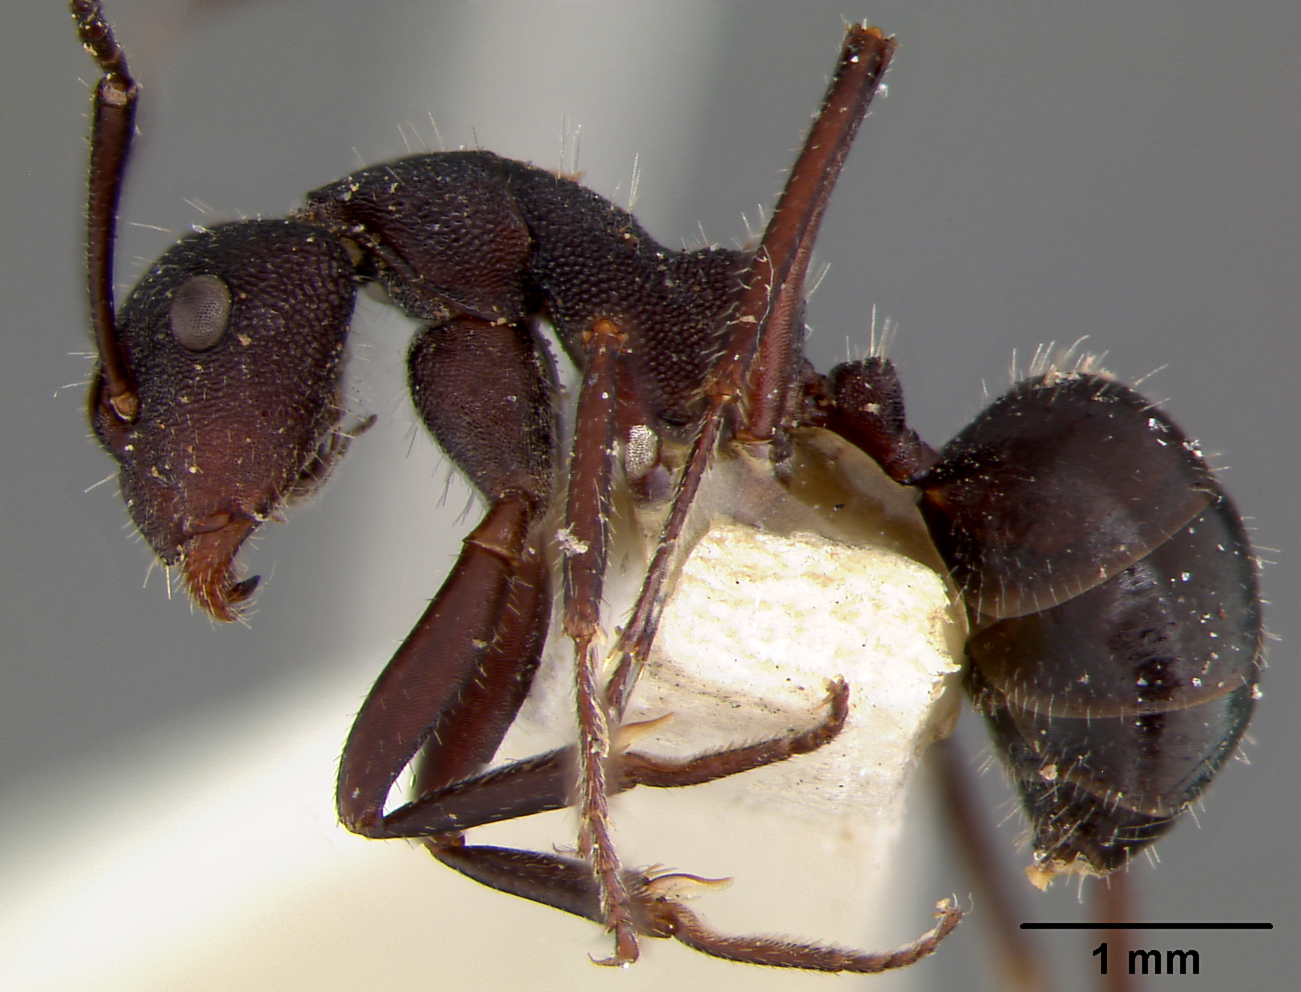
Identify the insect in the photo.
Camponotus scutellus
